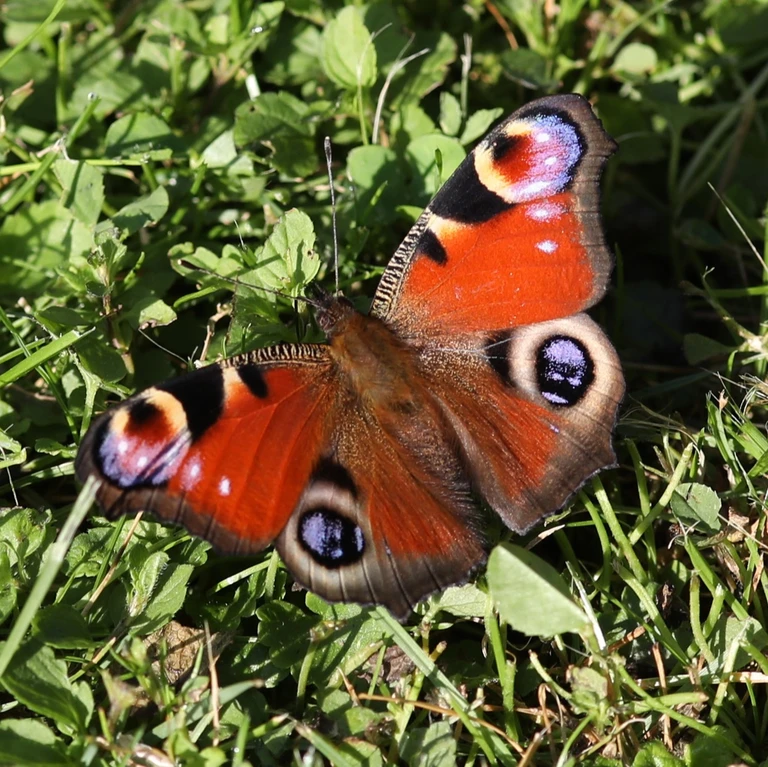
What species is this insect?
Aglais io
